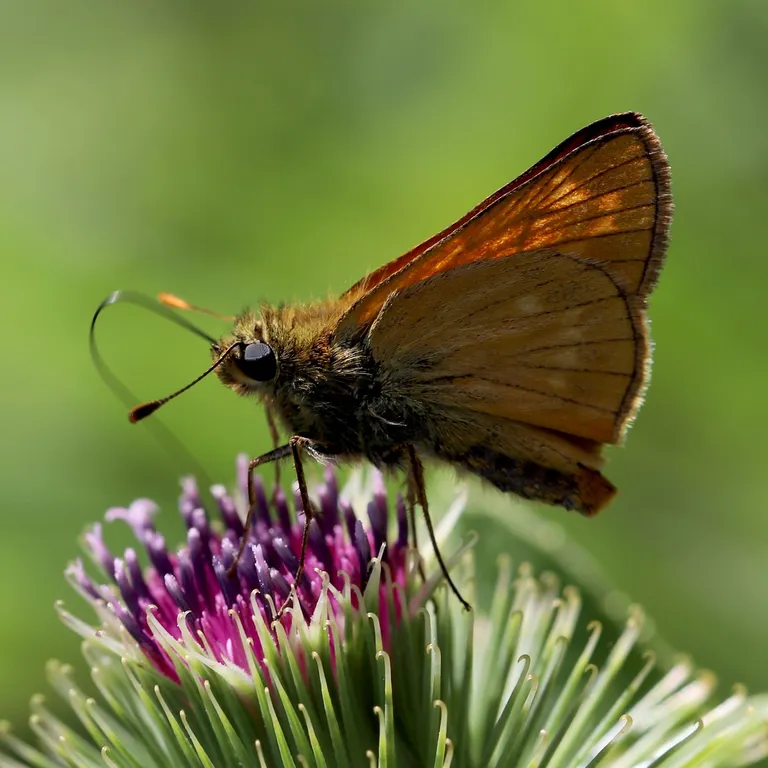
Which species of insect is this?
Ochlodes sylvanus (also Ochlodes venata)
